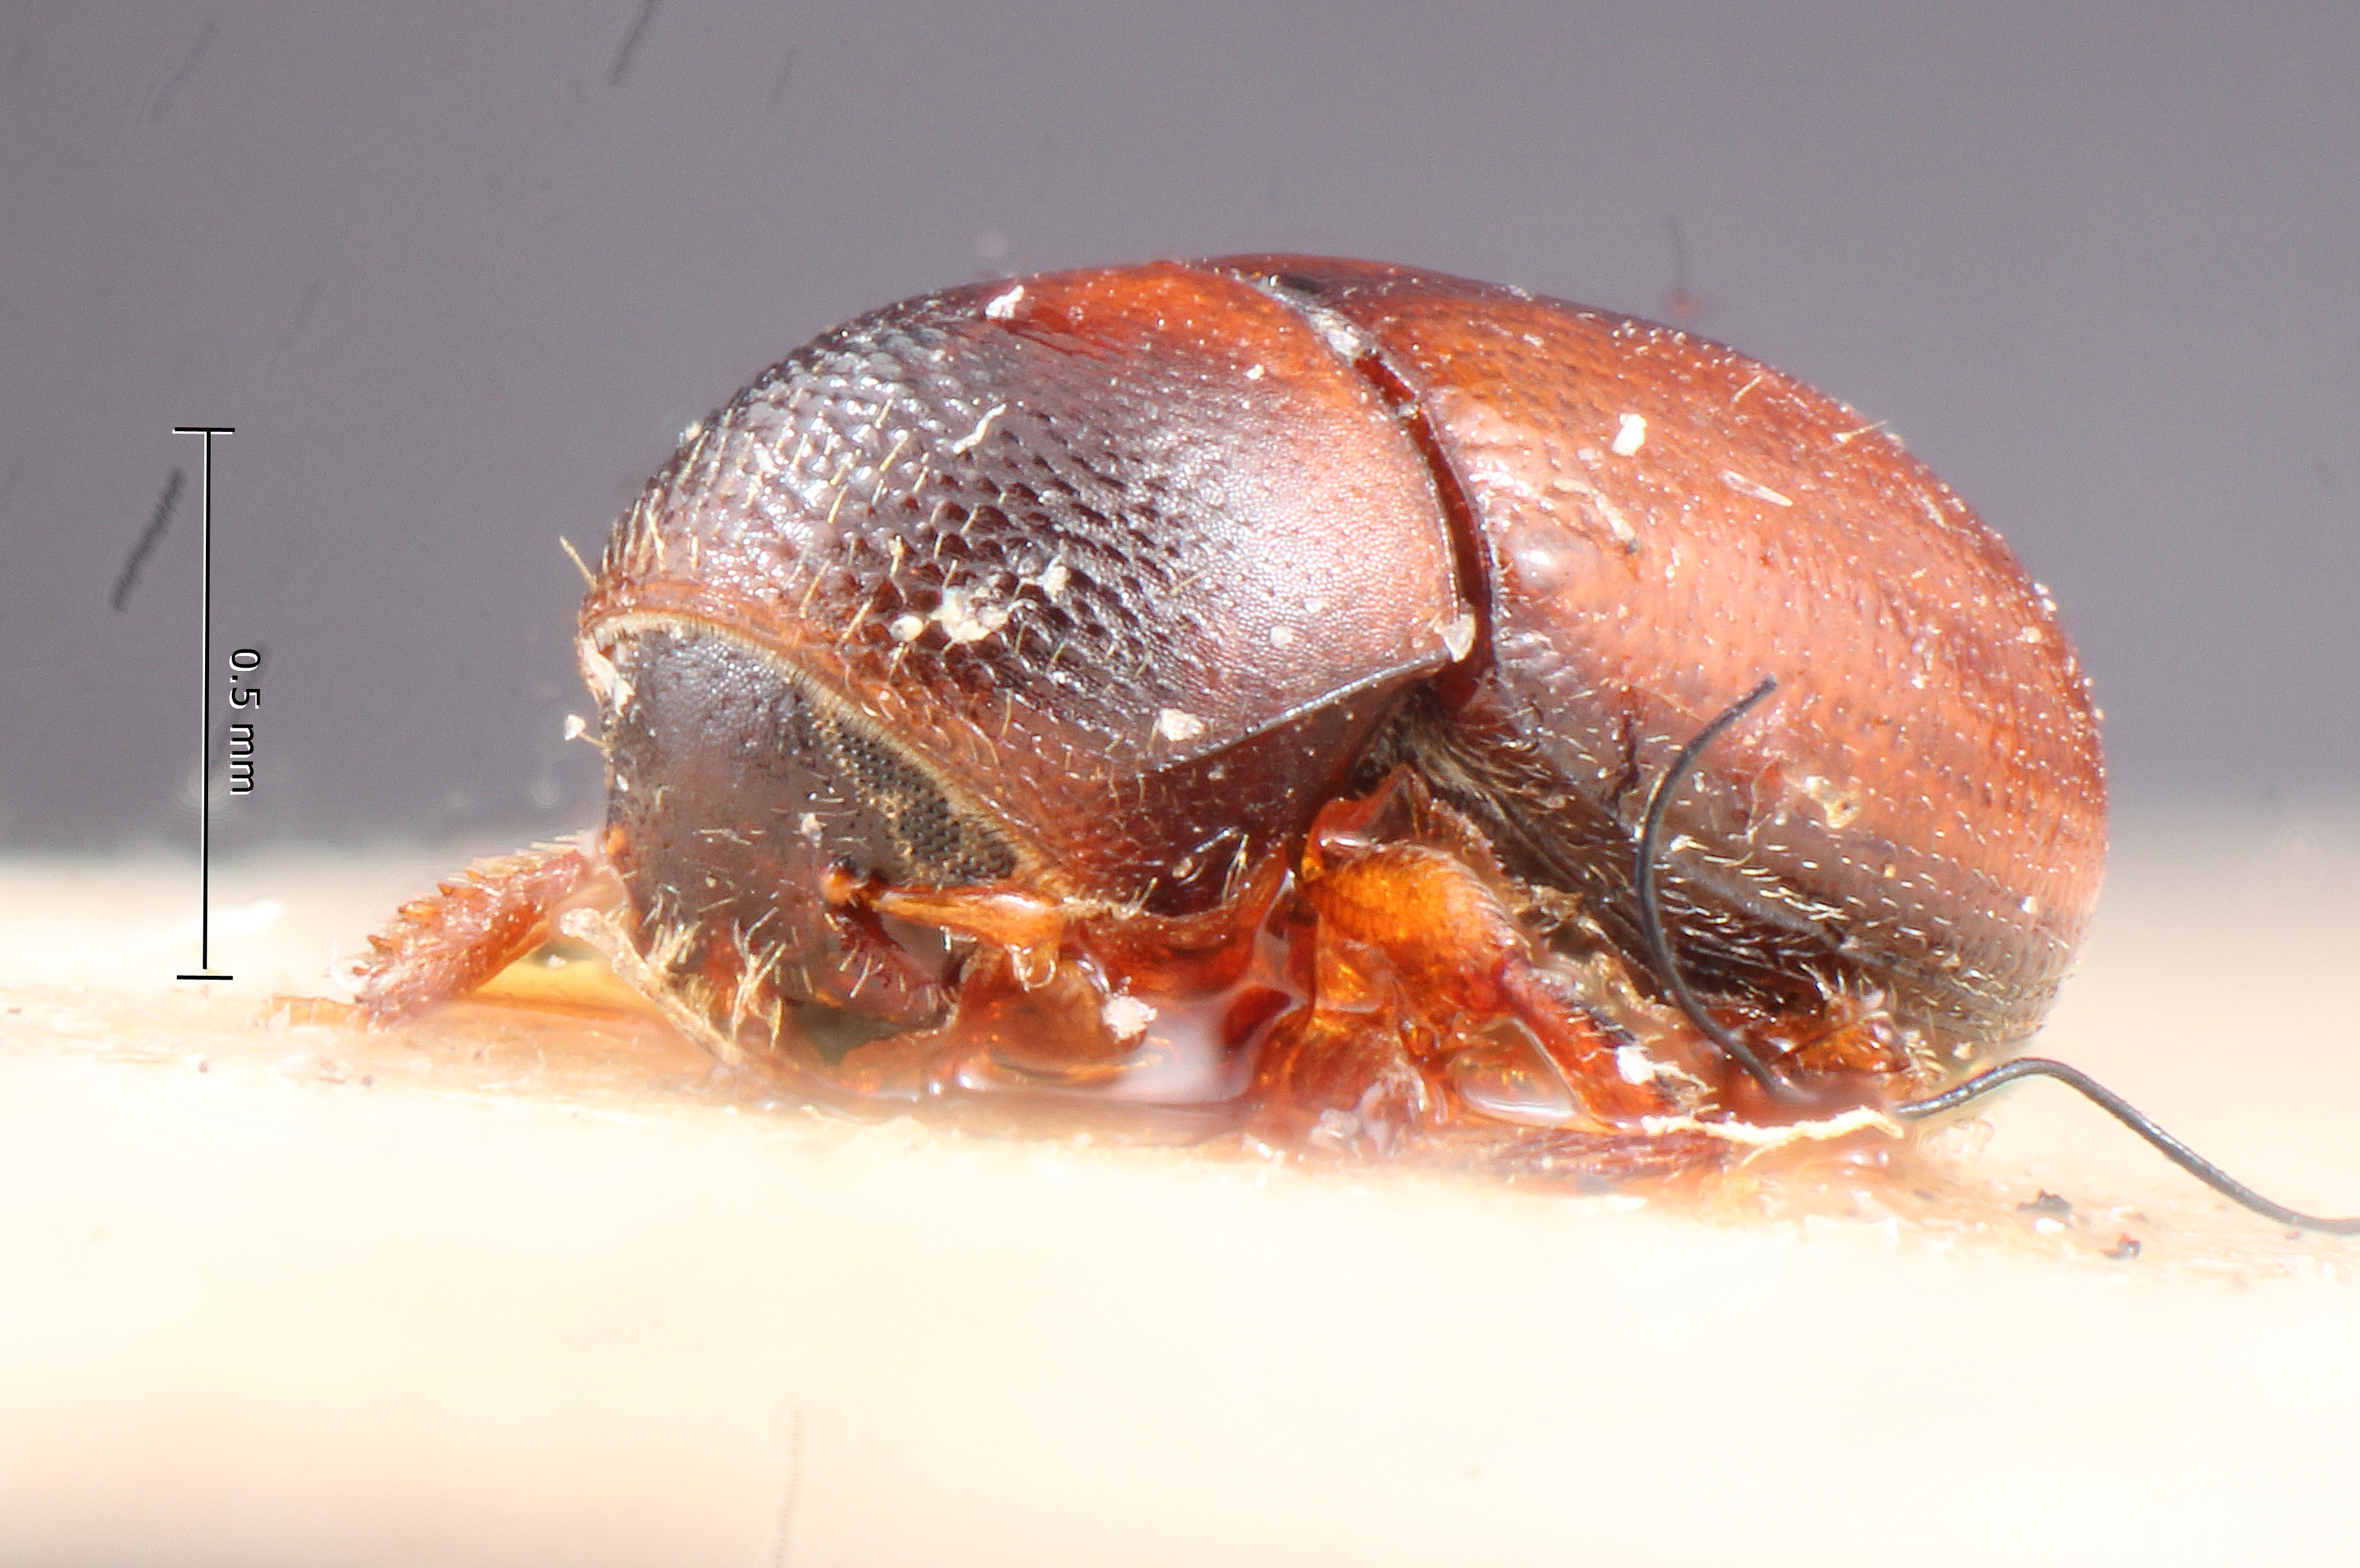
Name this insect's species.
Scolytodes rugulosus
